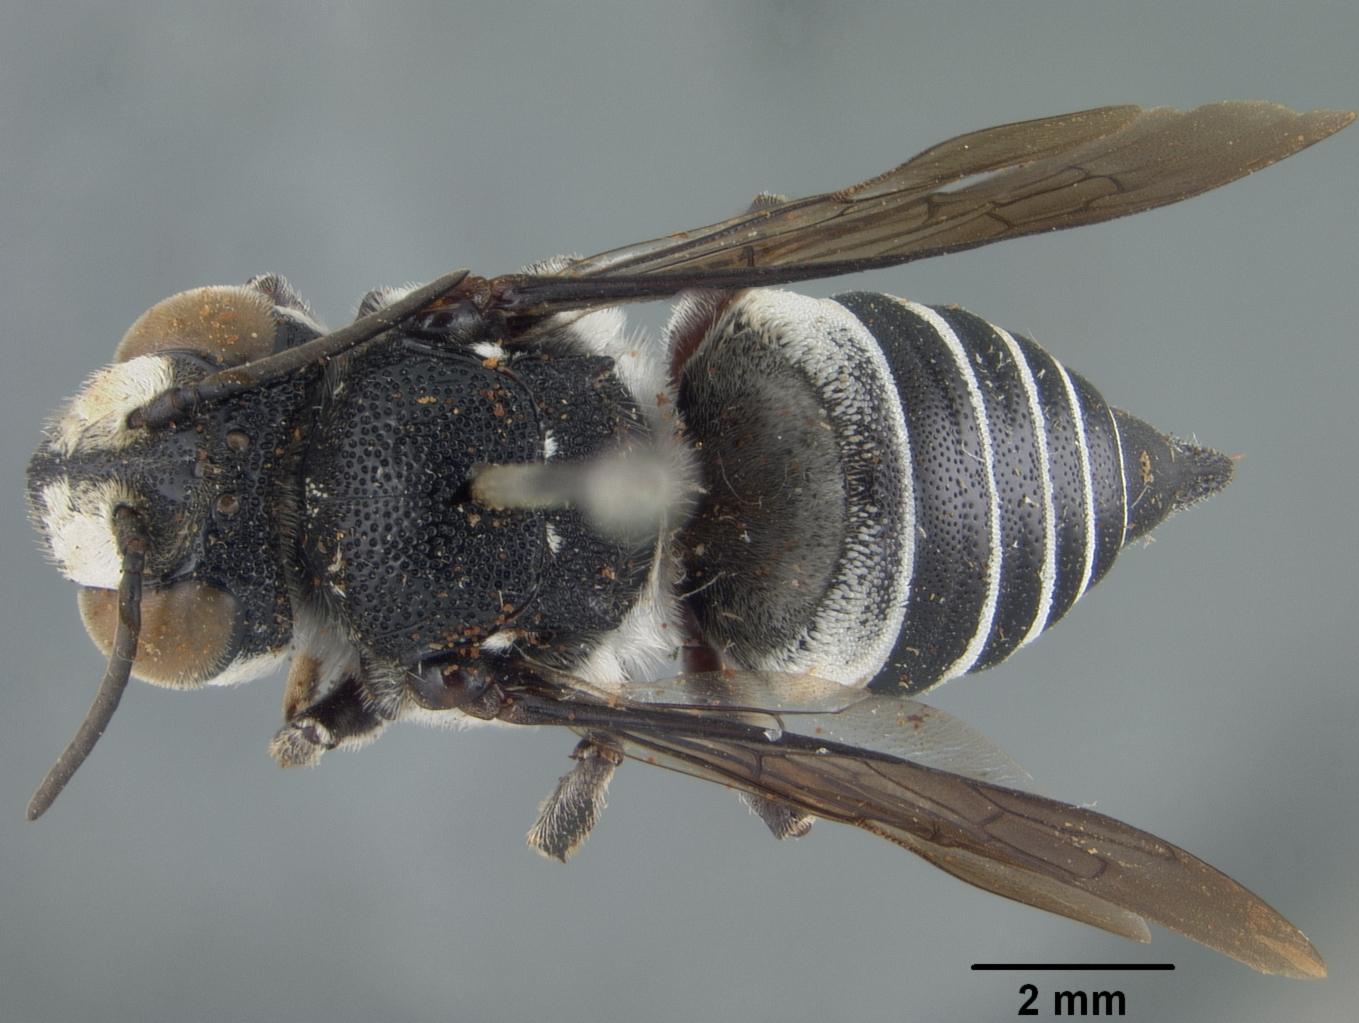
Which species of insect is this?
Coelioxys formosa
